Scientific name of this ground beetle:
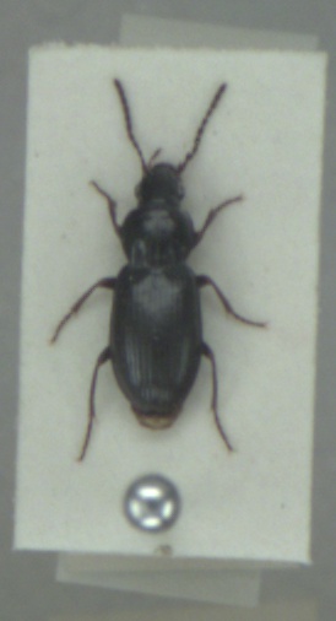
Pterostichus diligens
